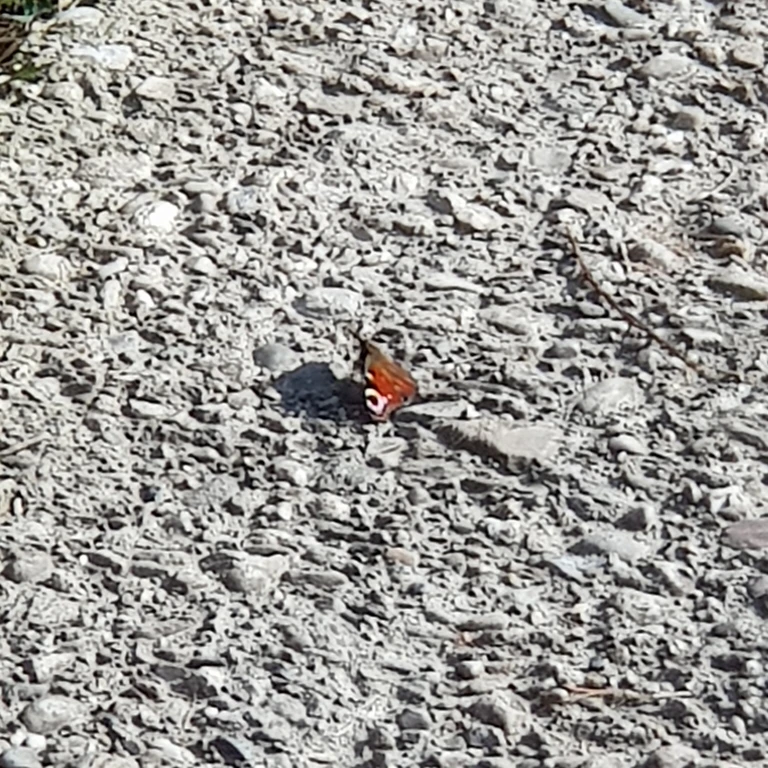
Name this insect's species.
Aglais io
